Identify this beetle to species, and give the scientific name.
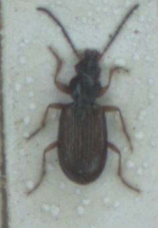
Bembidion decorum
